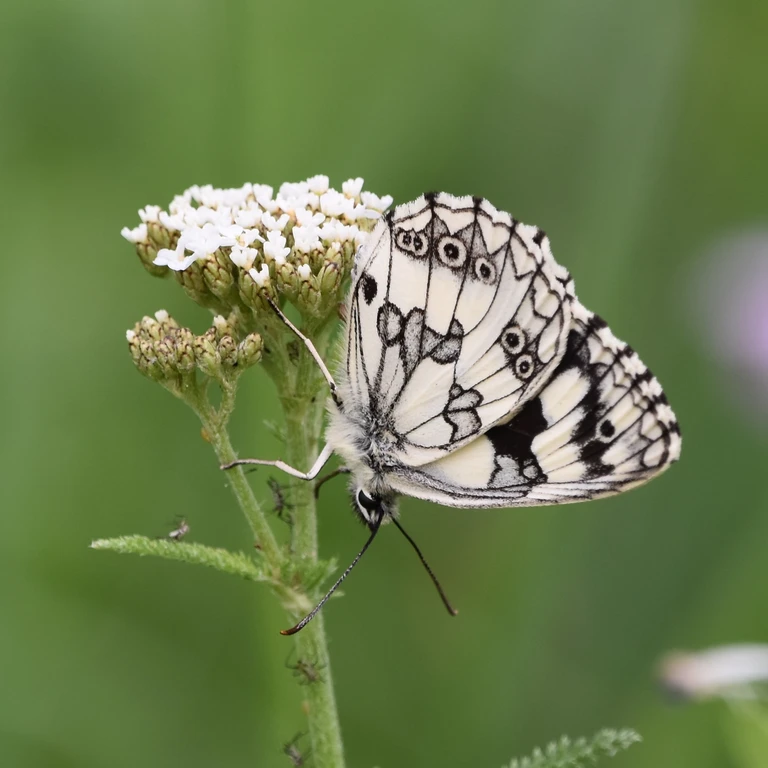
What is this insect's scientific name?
Melanargia galathea
